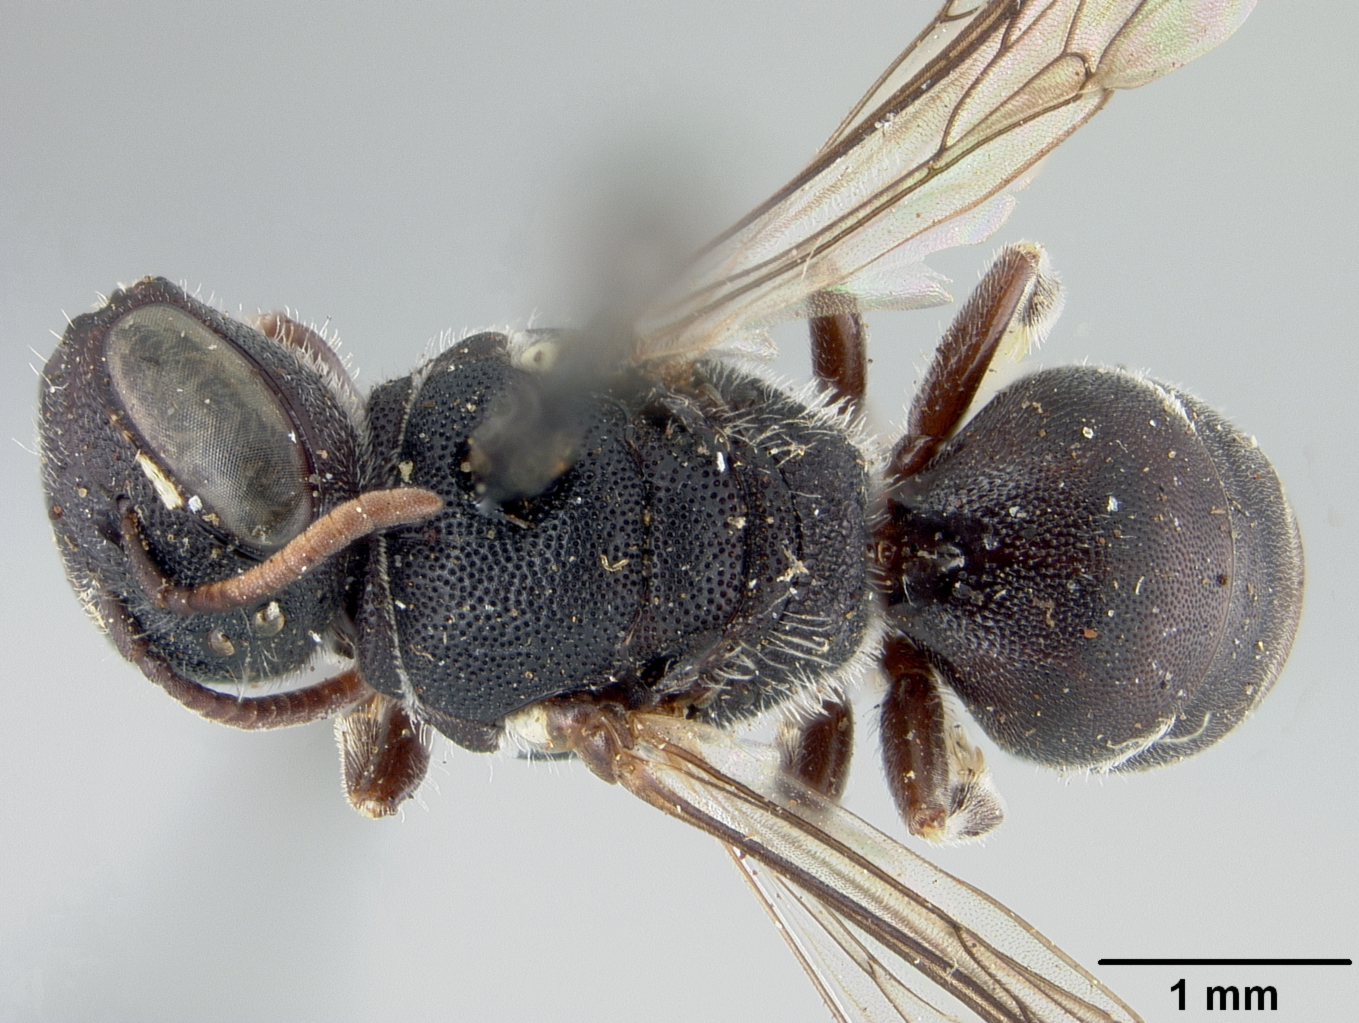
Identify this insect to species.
Hylaeus haygoodi
